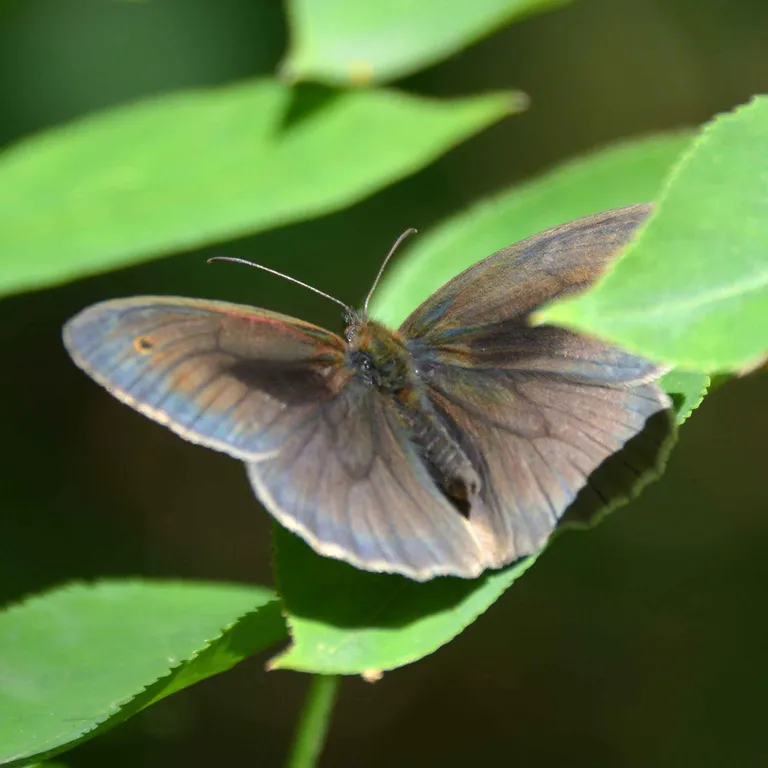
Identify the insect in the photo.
Maniola jurtina
